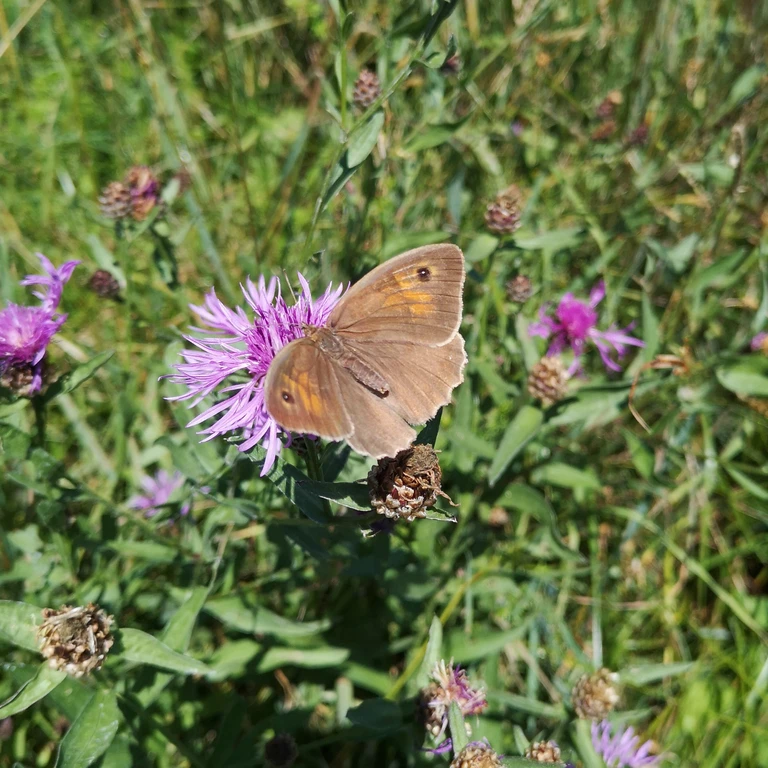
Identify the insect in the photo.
Maniola jurtina
